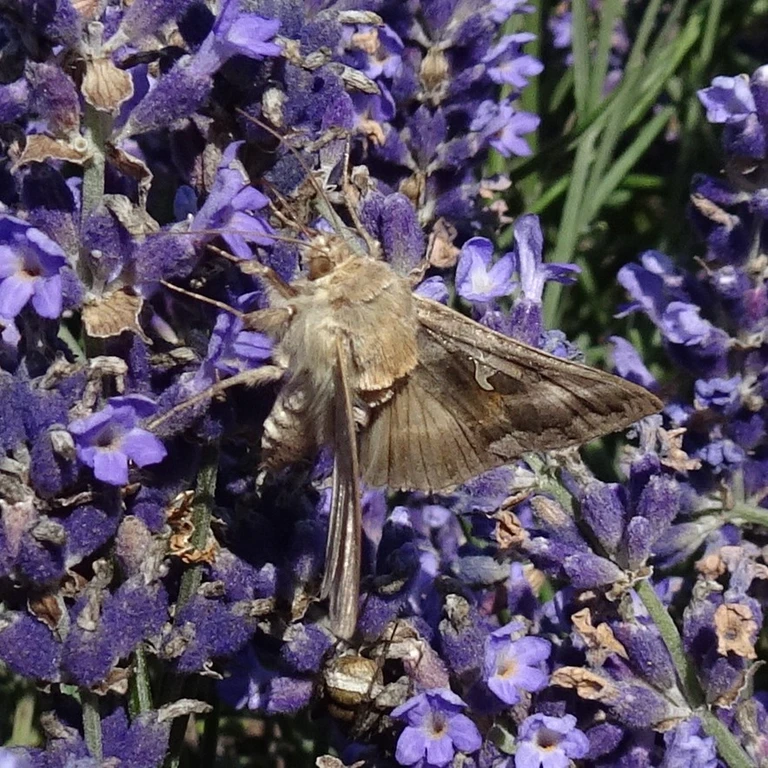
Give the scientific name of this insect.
Autographa gamma
